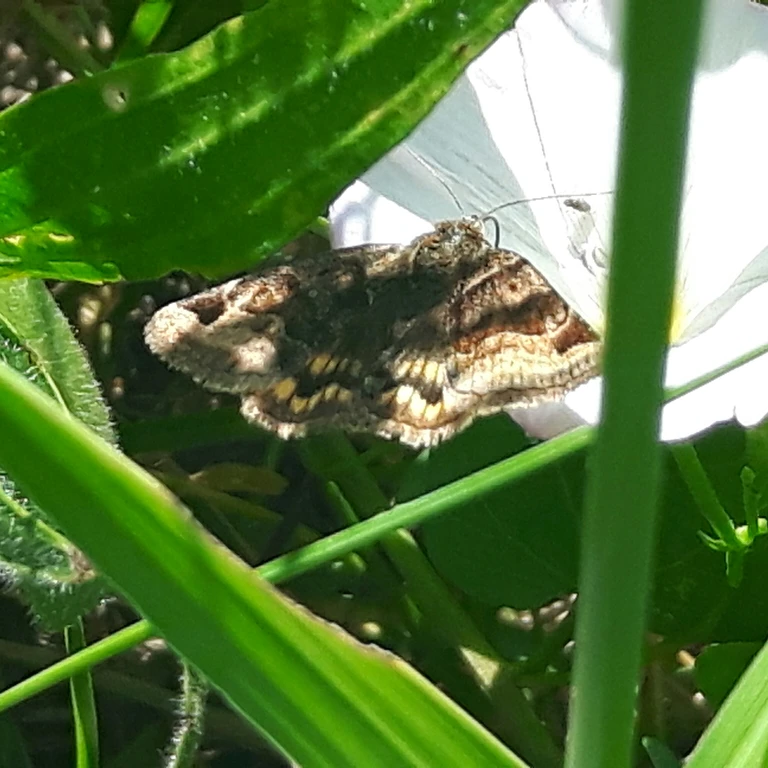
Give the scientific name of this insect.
Euclidia glyphica
